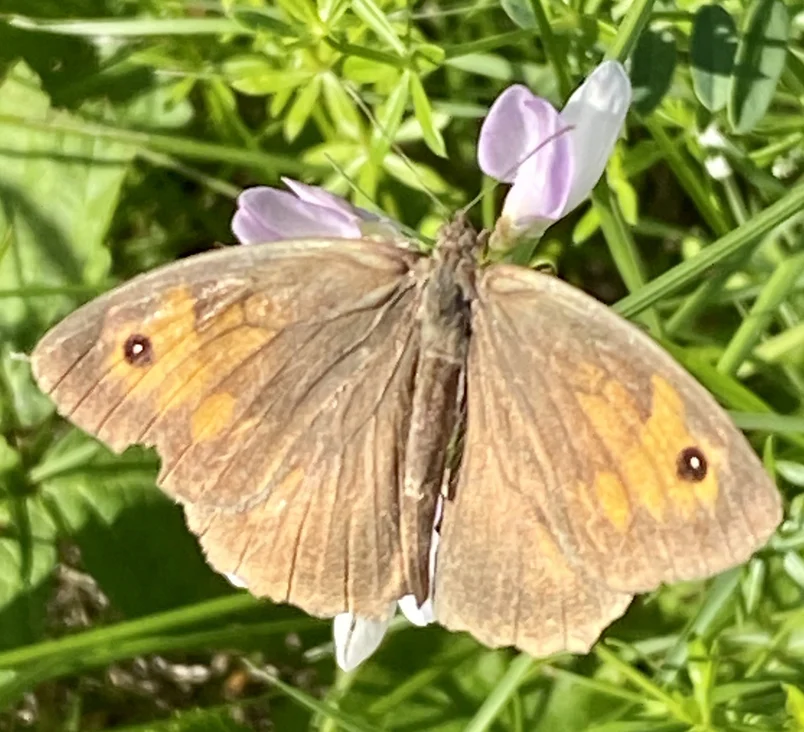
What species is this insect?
Maniola jurtina
